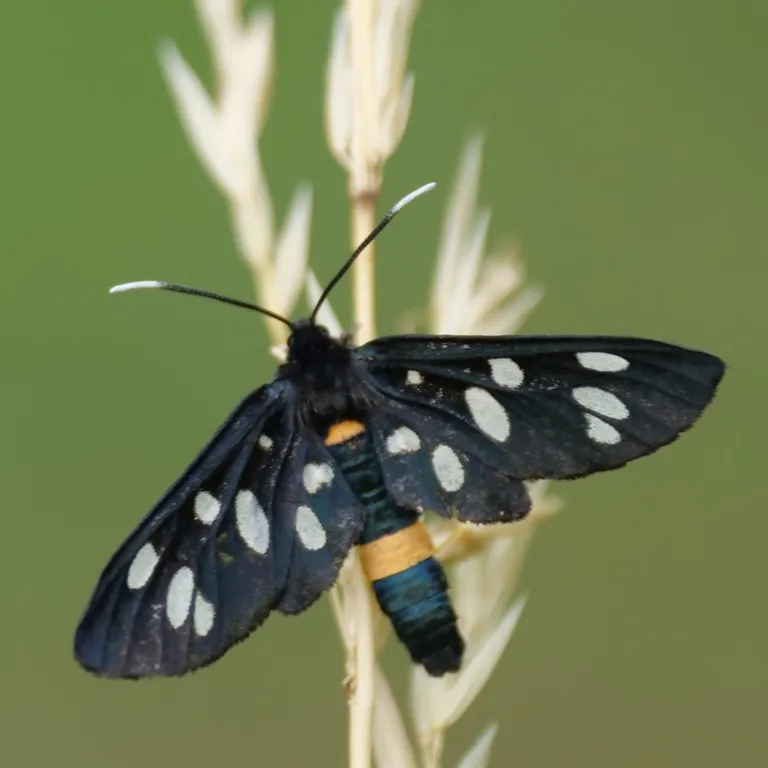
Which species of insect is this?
Amata phegea
